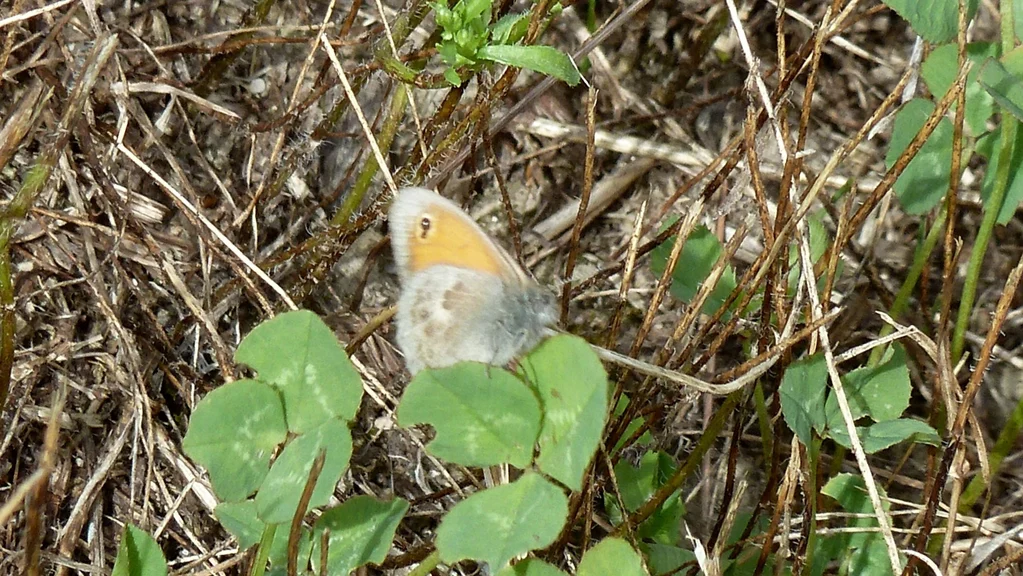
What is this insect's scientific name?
Coenonympha pamphilus
